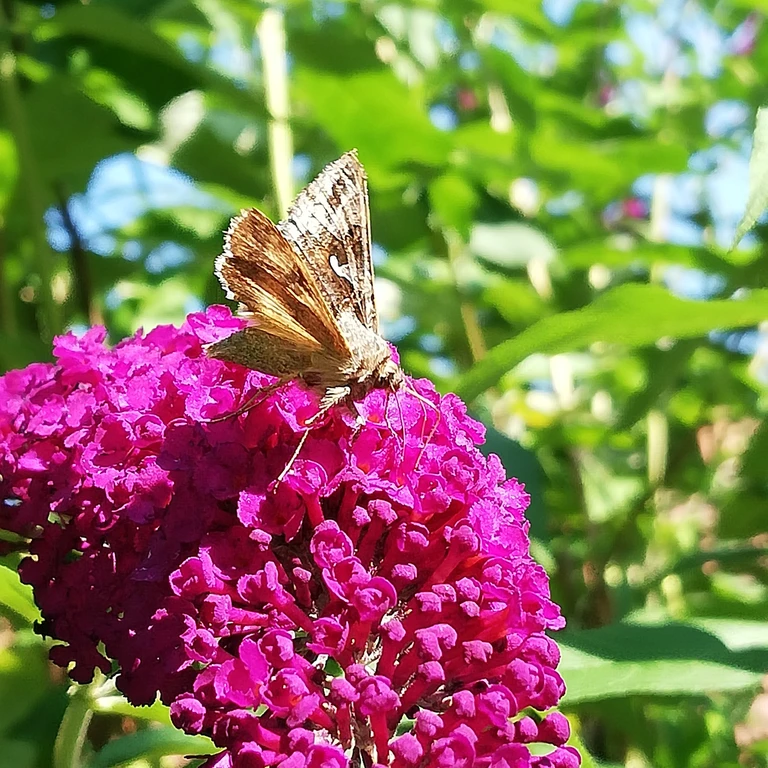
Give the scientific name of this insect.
Autographa gamma
